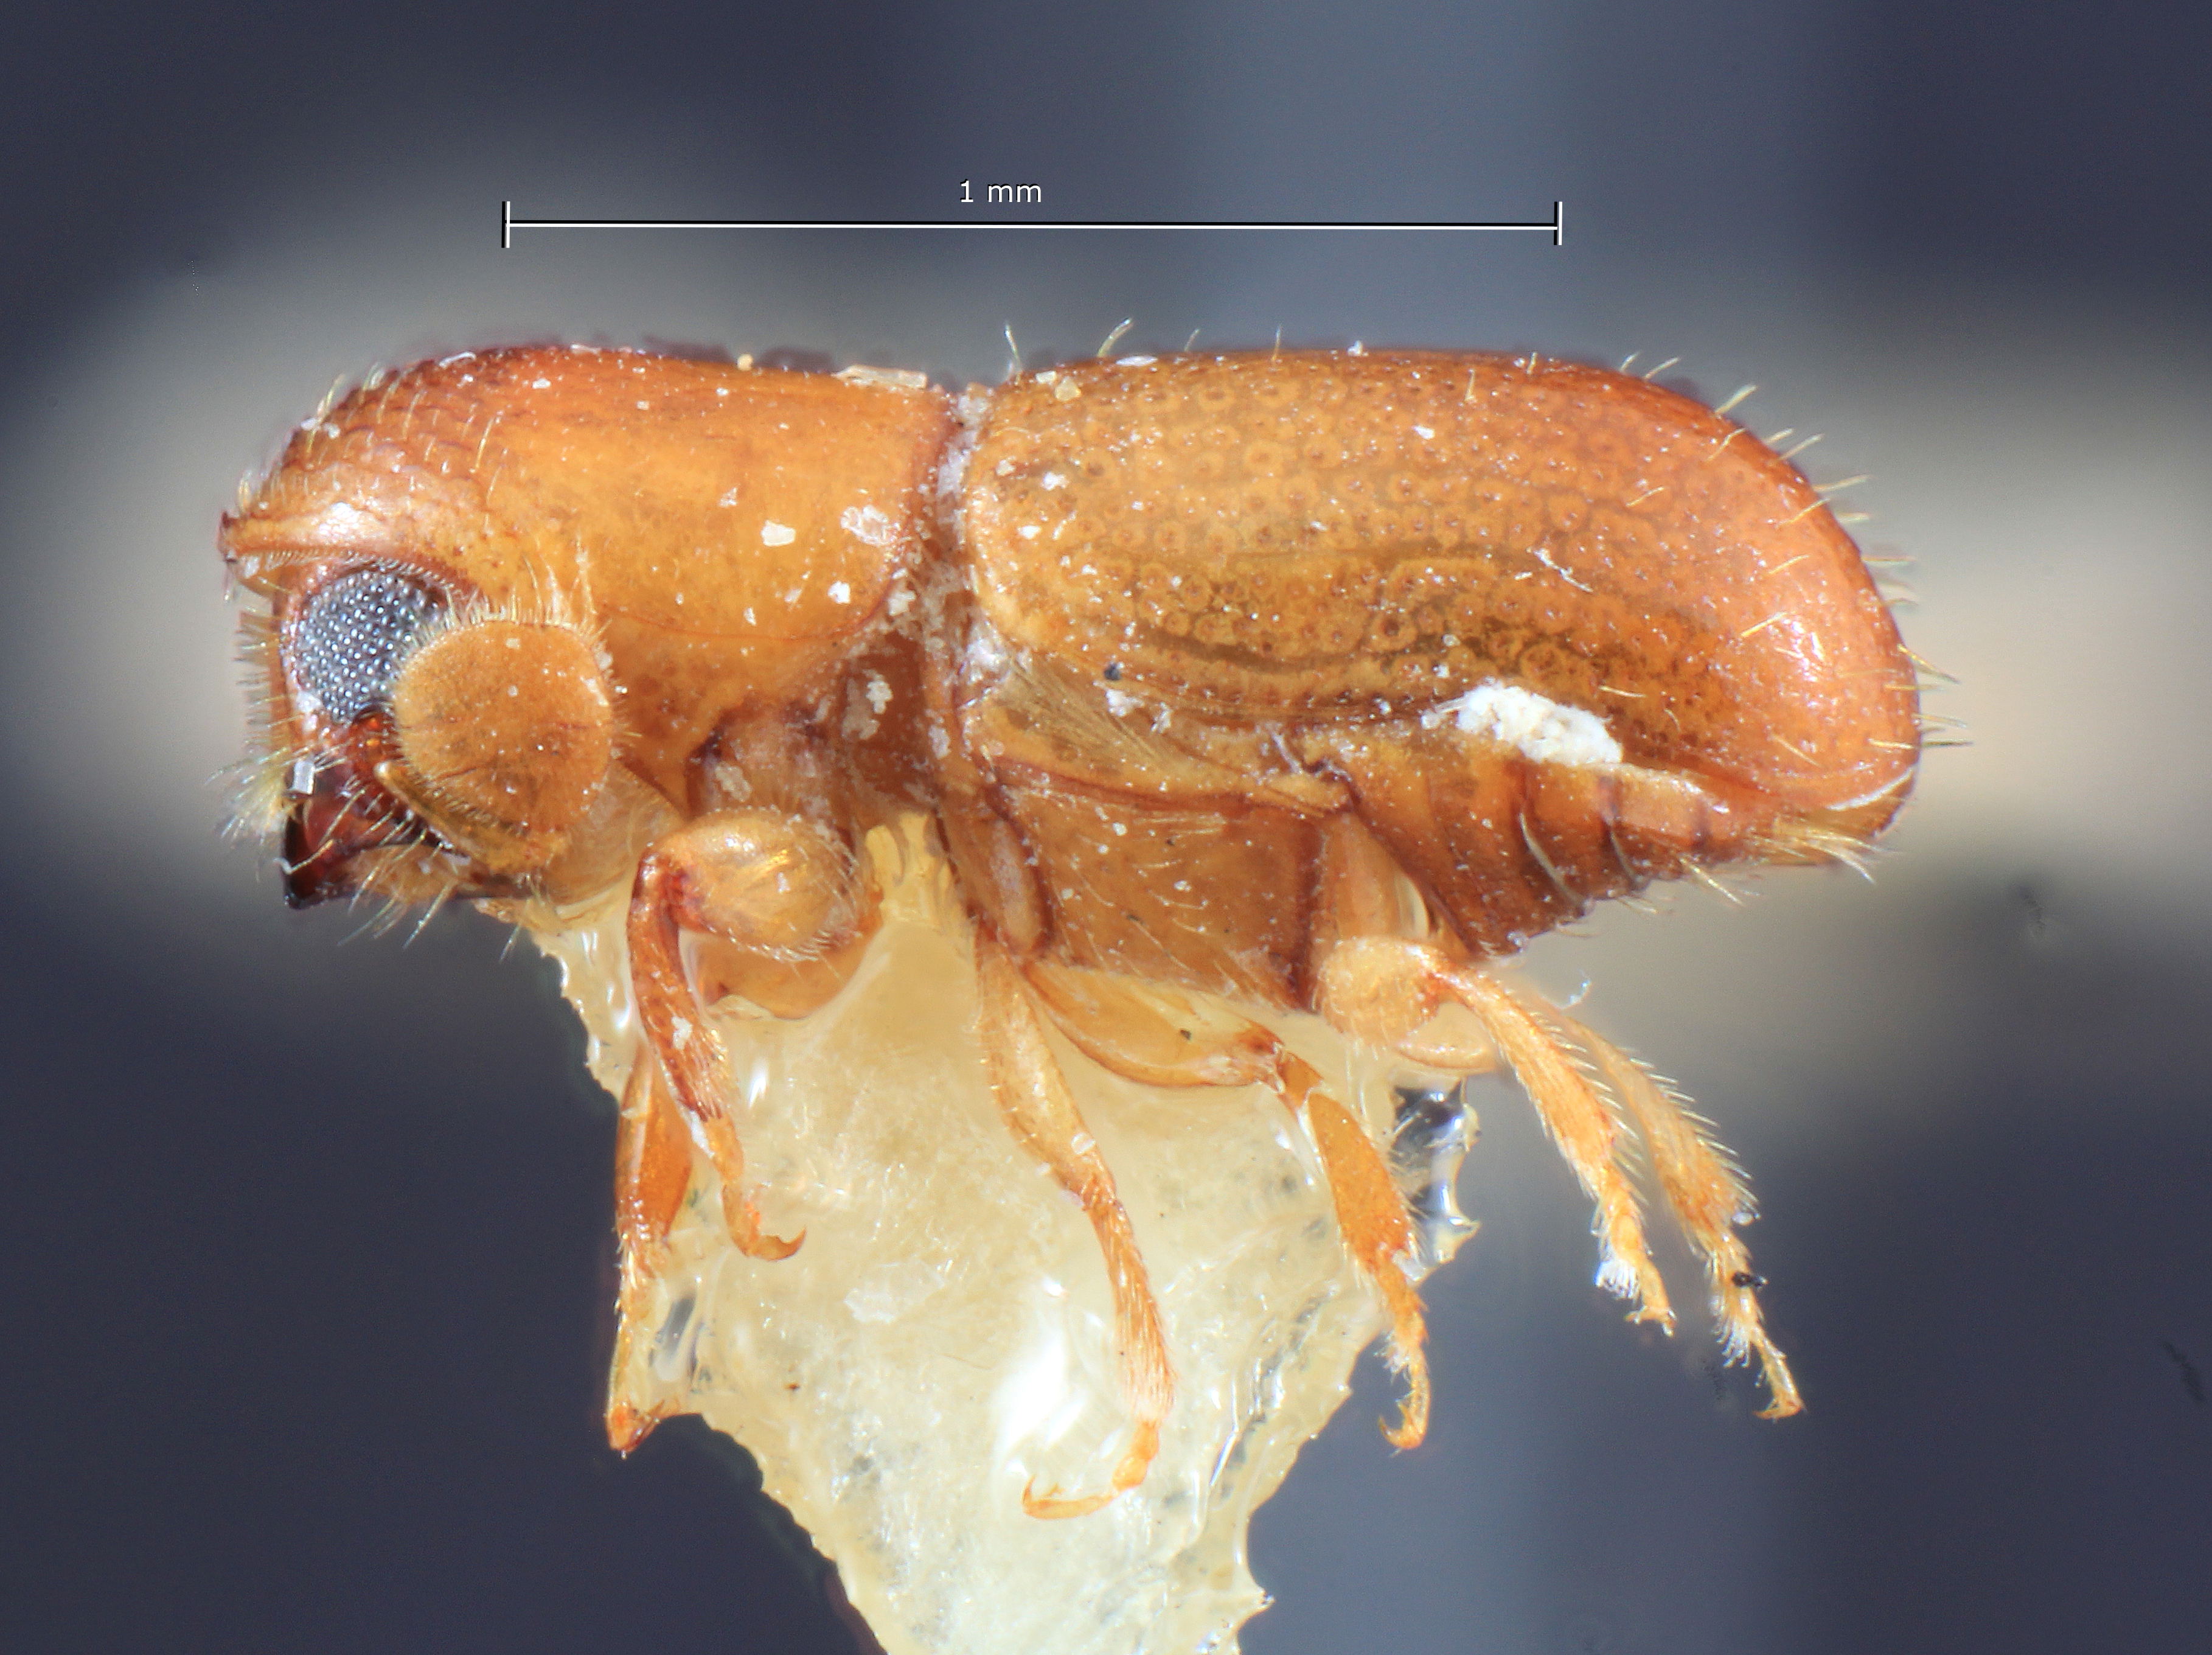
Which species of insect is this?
Corthylocurus debilis
